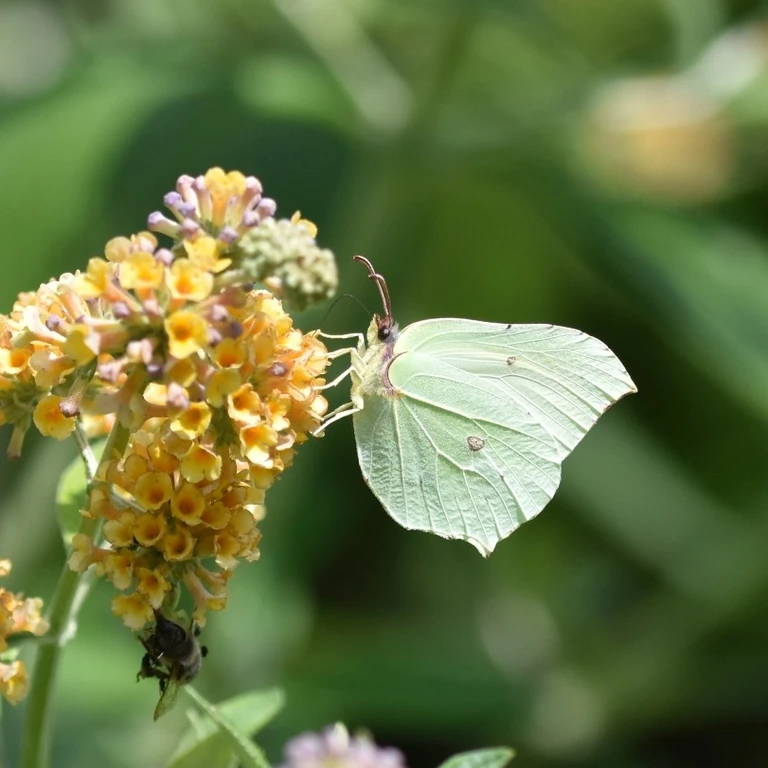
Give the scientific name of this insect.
Gonepteryx rhamni
